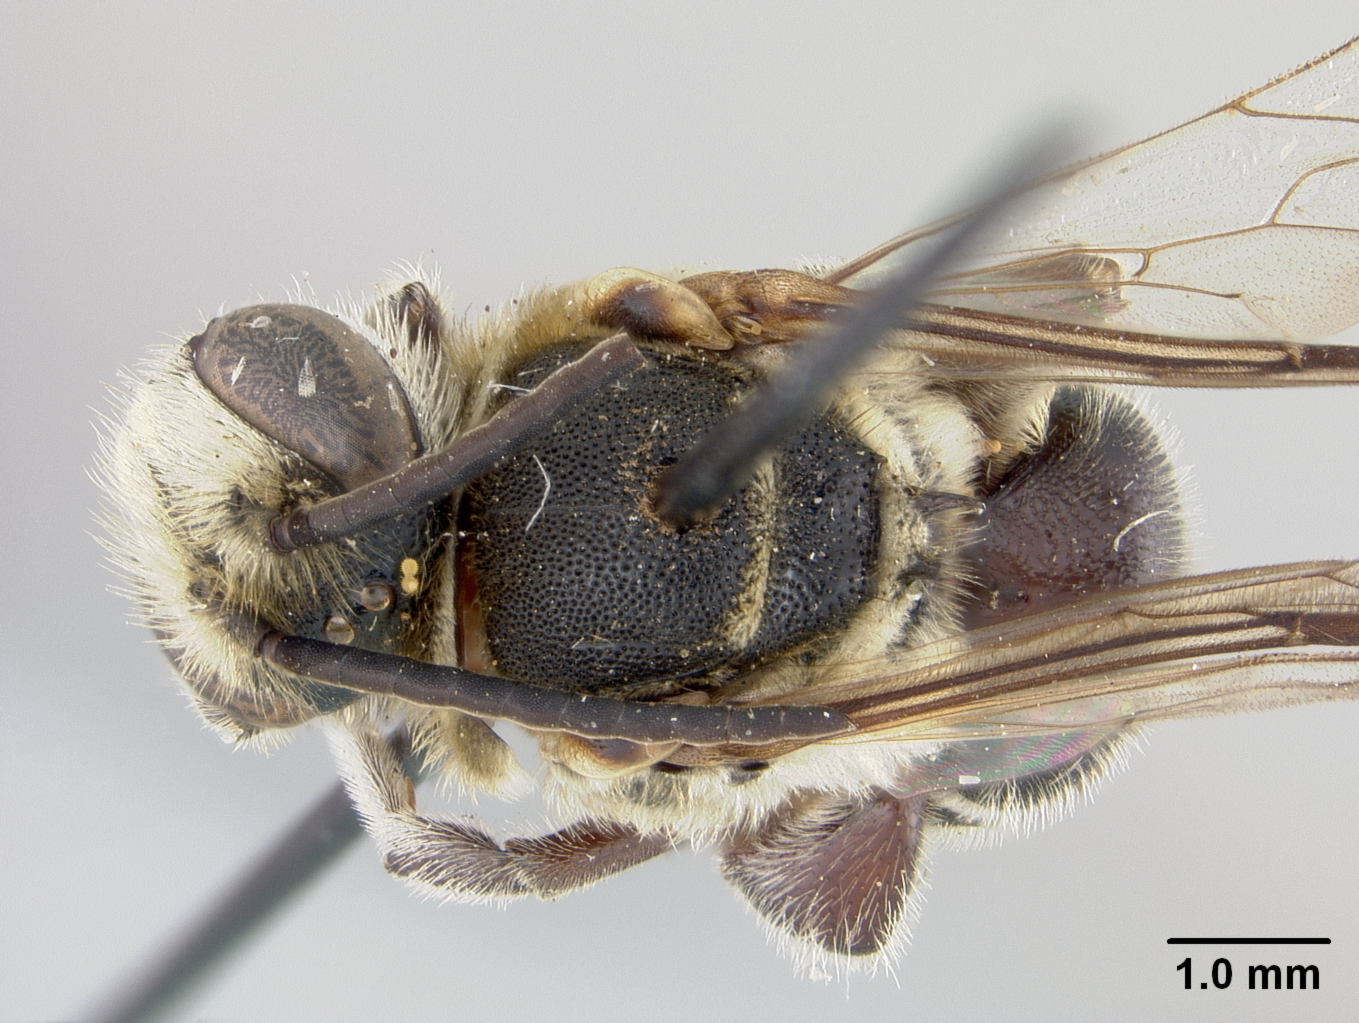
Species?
Hoplonomia quadrifasciata
